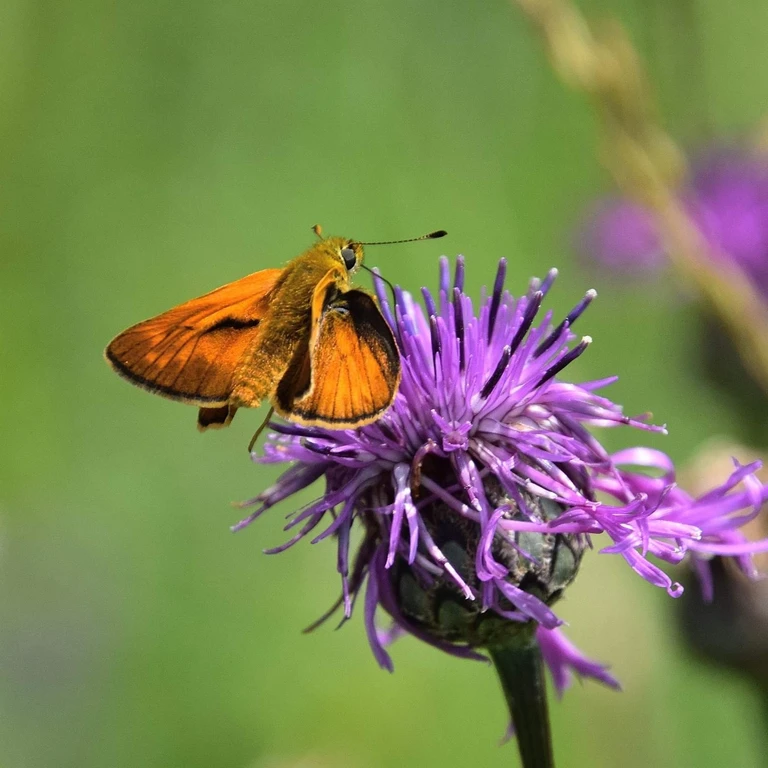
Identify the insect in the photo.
Ochlodes sylvanus (also Ochlodes venata)
